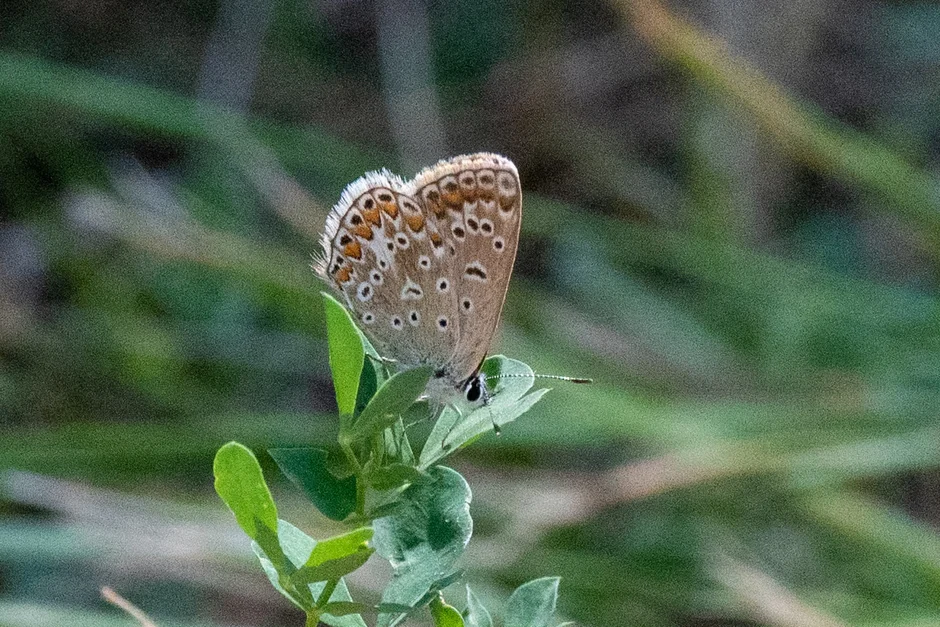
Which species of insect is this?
Polyommatus icarus
